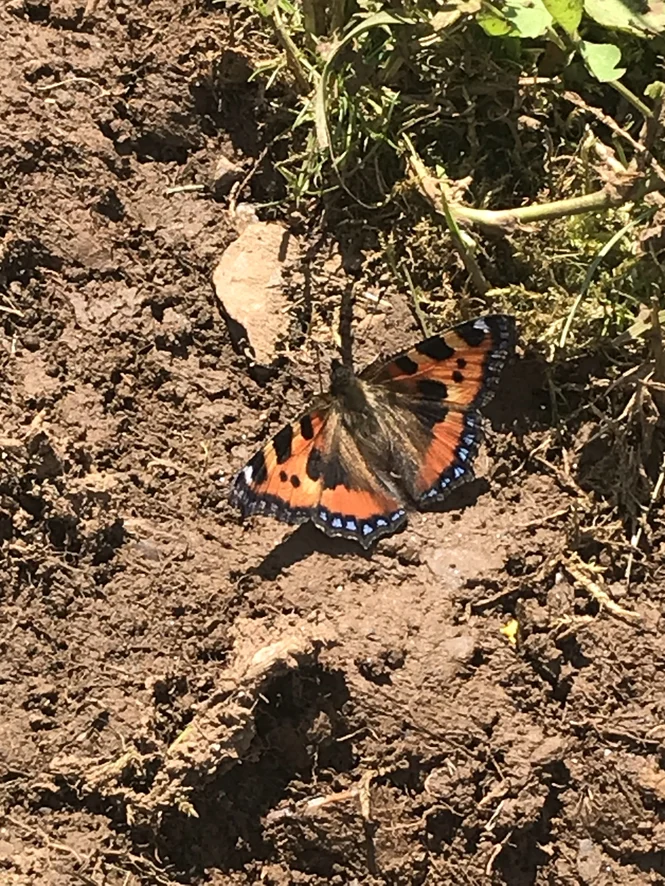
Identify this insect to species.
Aglais urticae
